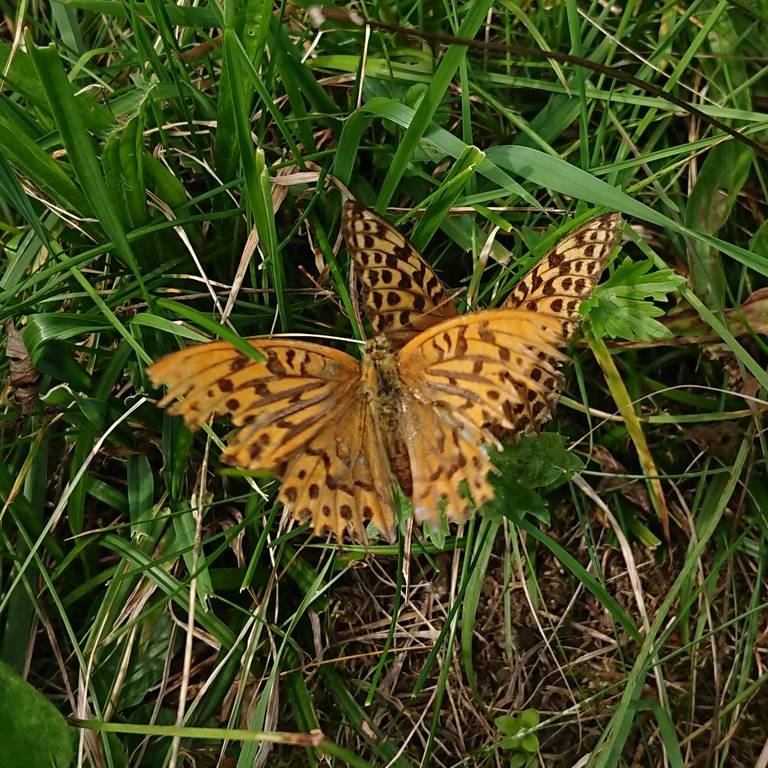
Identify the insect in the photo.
Argynnis paphia
